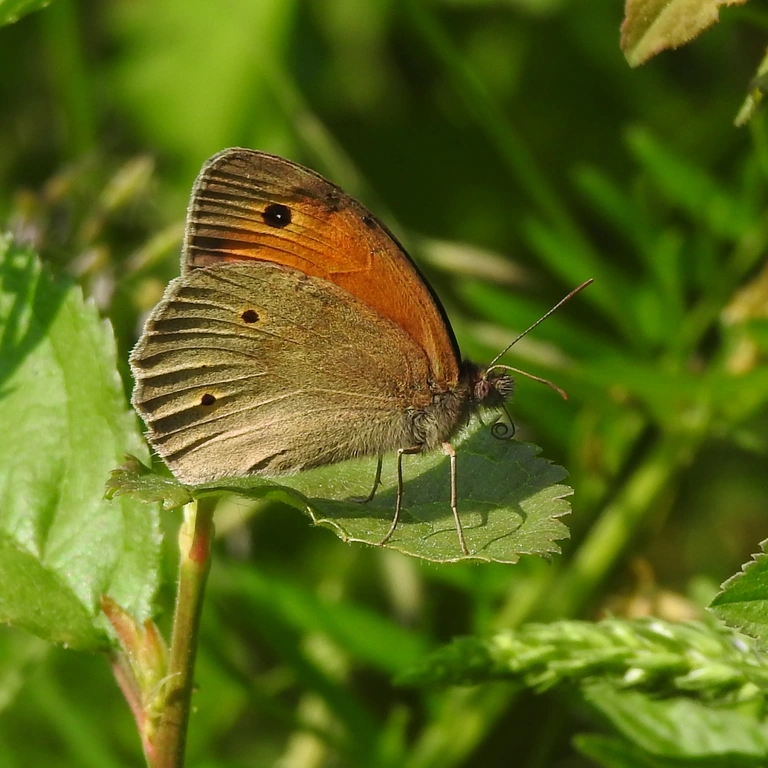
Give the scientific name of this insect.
Maniola jurtina
